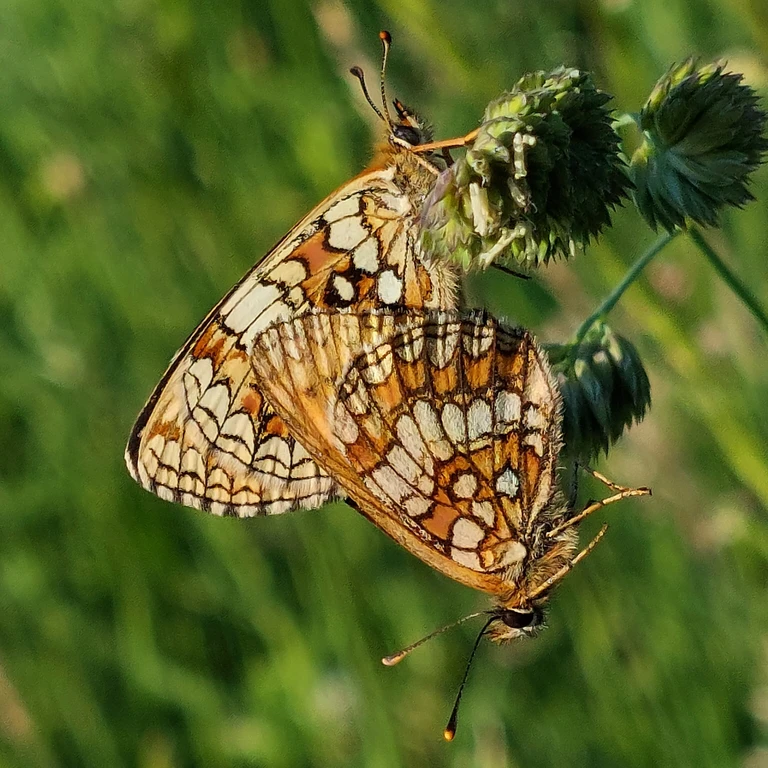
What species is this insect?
Melitaea athalia
